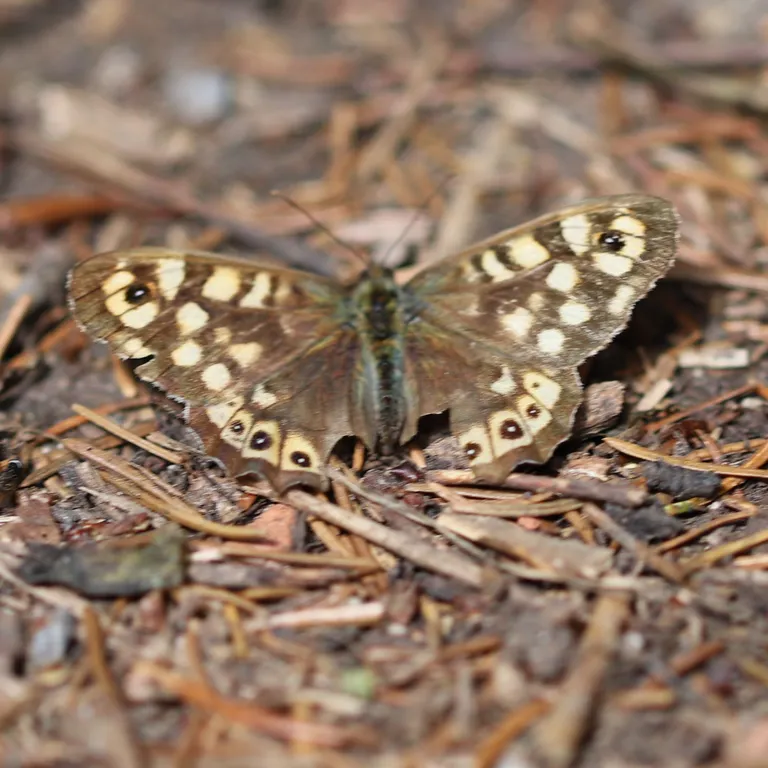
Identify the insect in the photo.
Pararge aegeria
